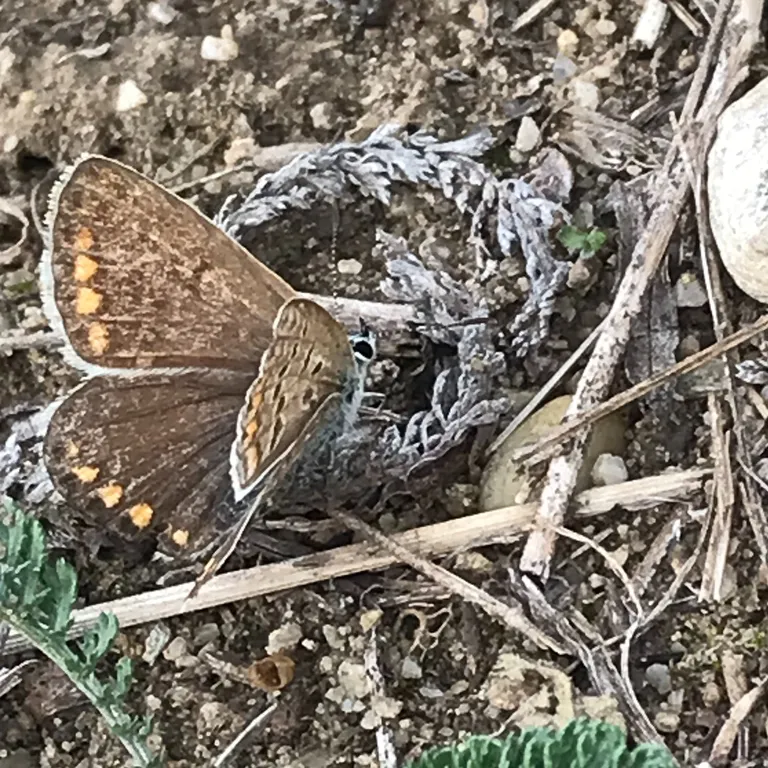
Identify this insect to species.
Polyommatus icarus
